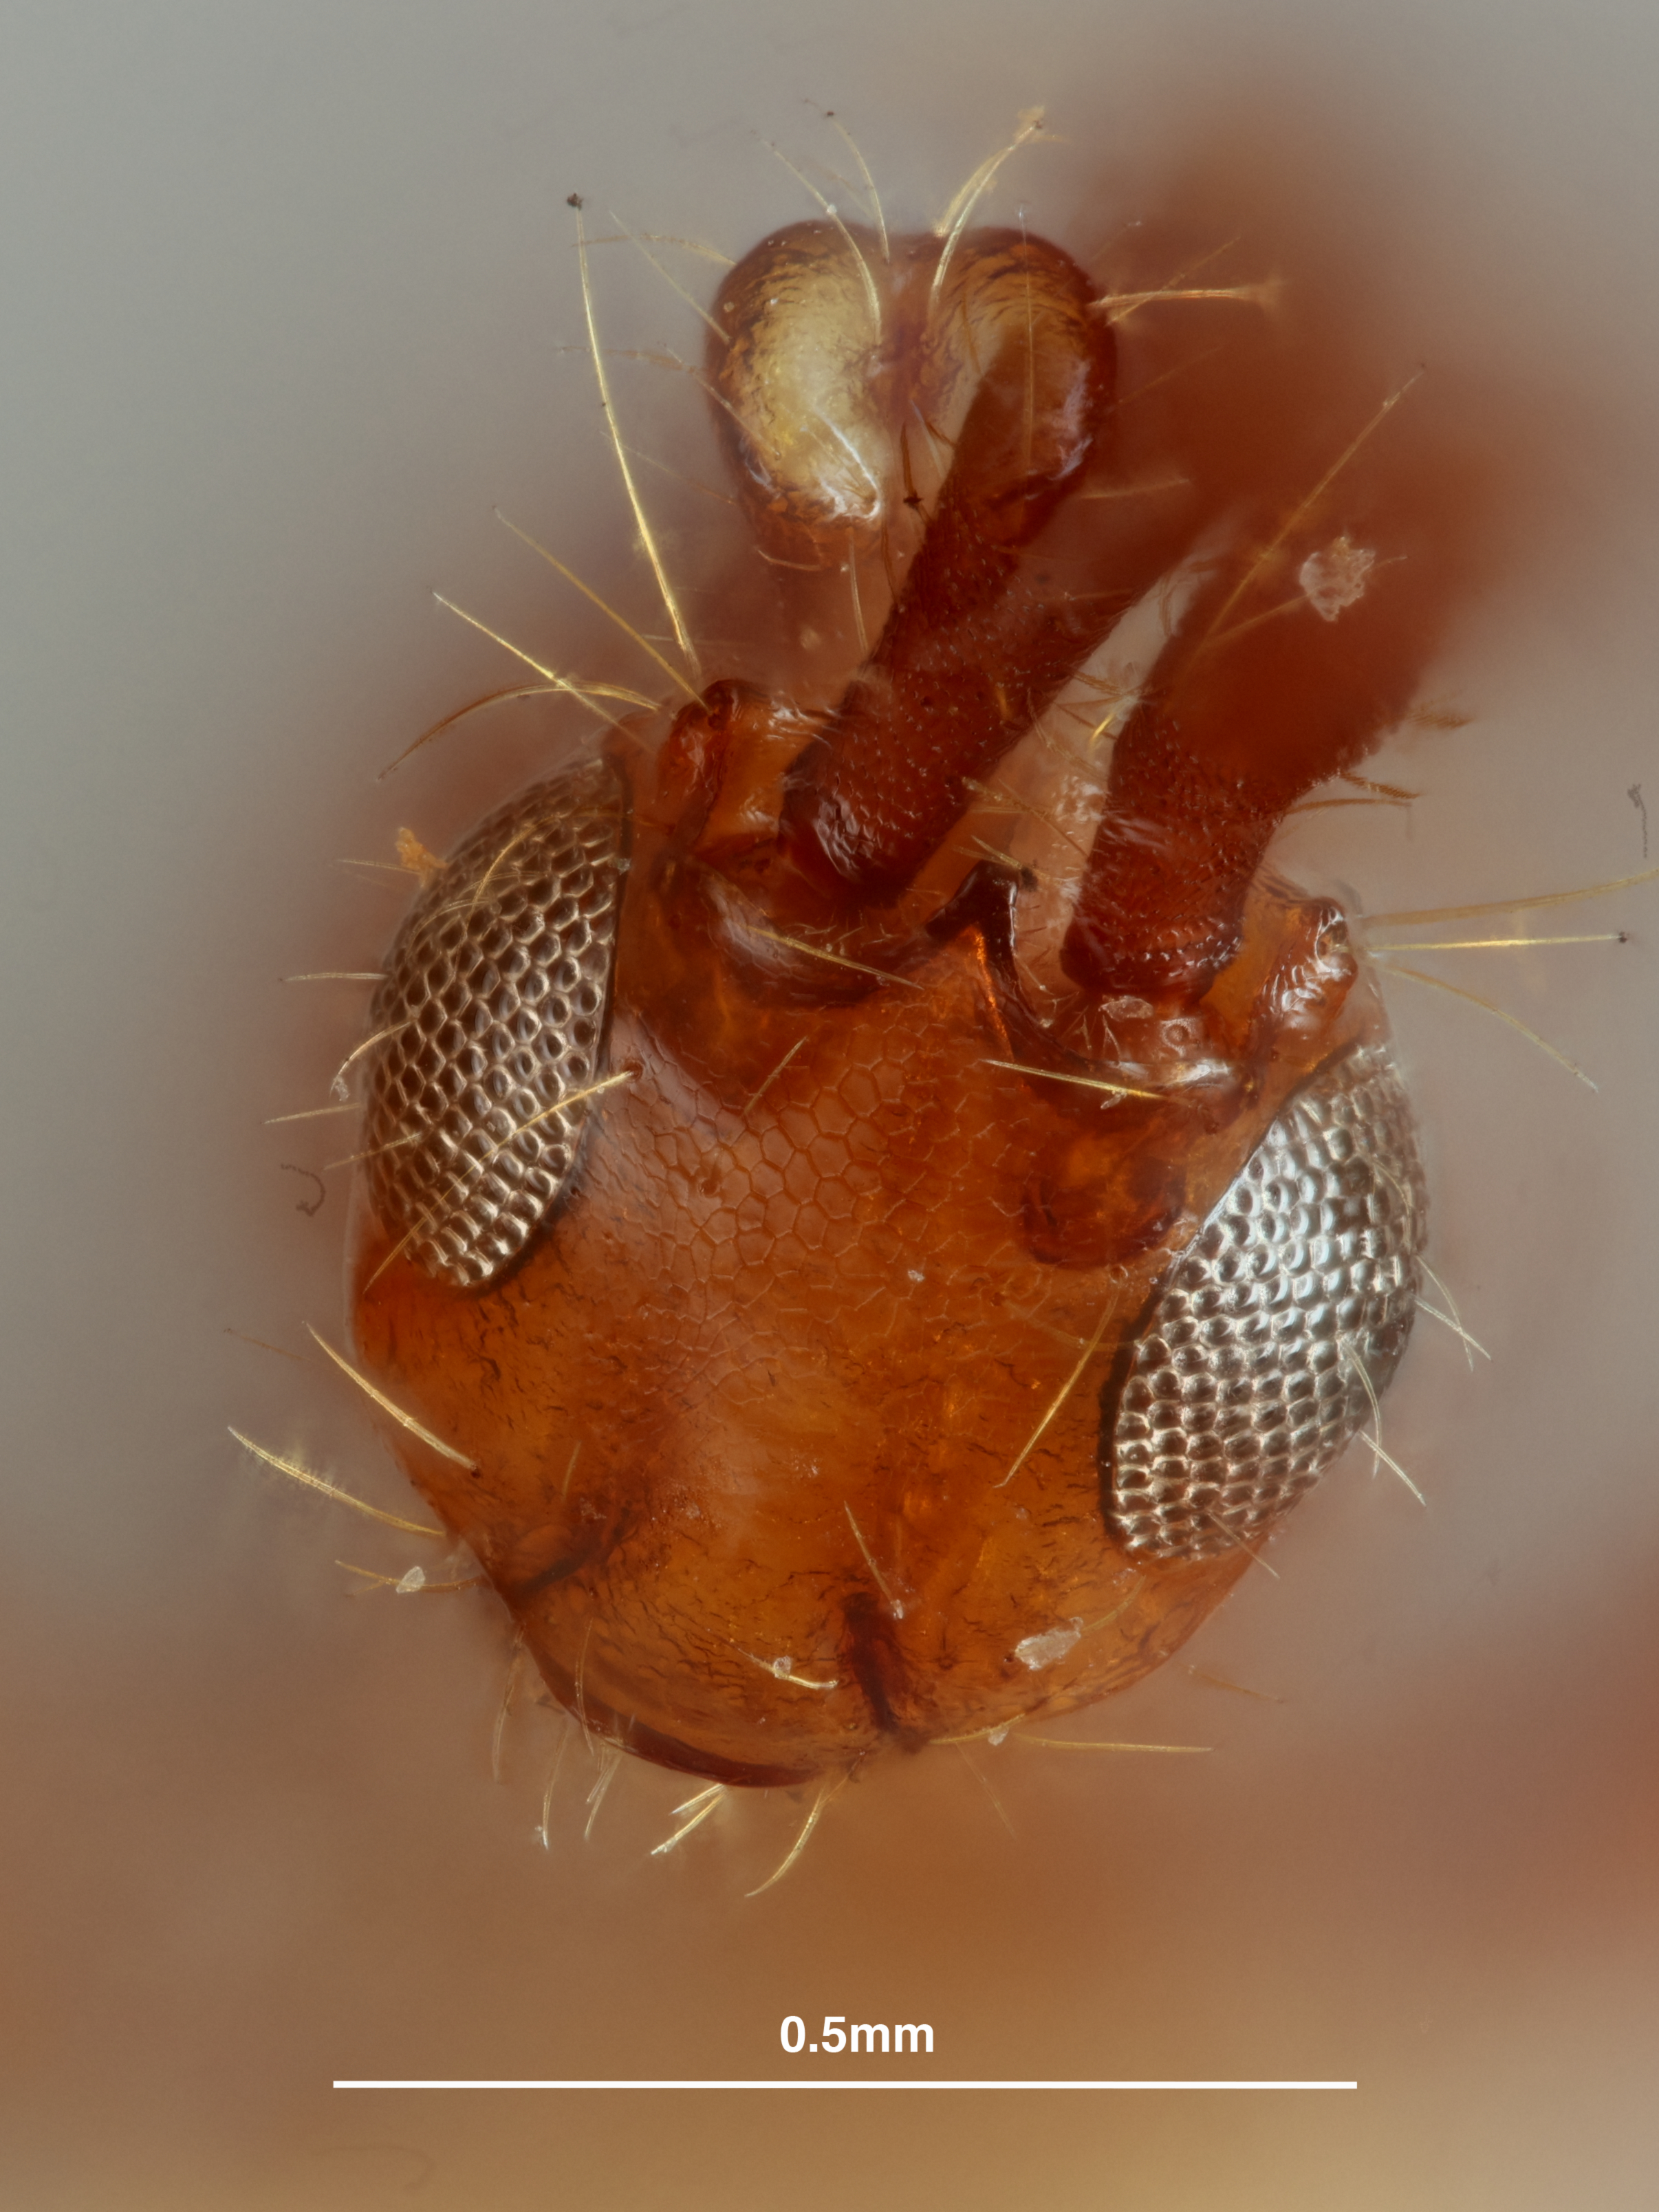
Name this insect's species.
Notoxopria cornuta
